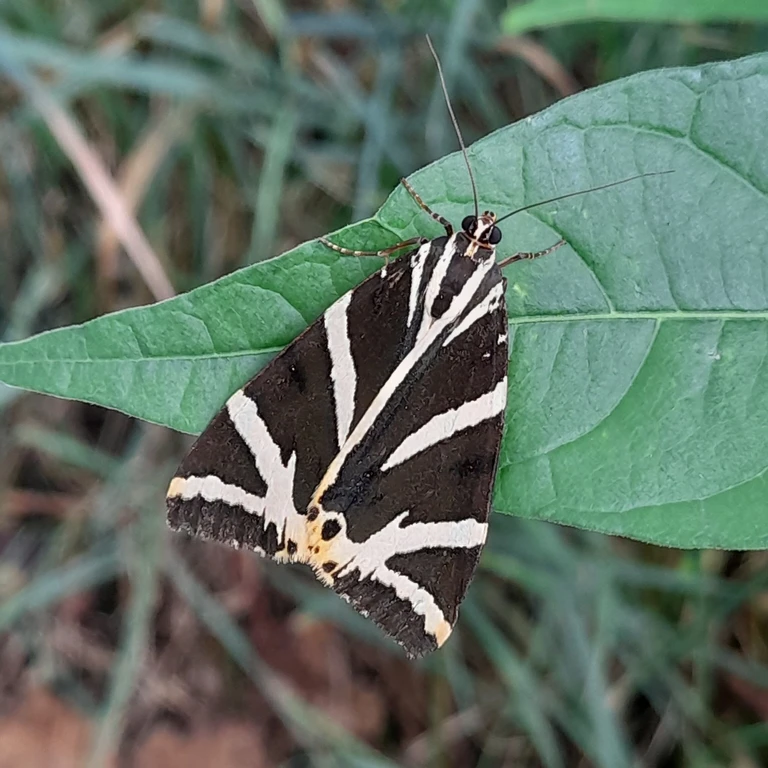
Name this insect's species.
Euplagia quadripunctaria
